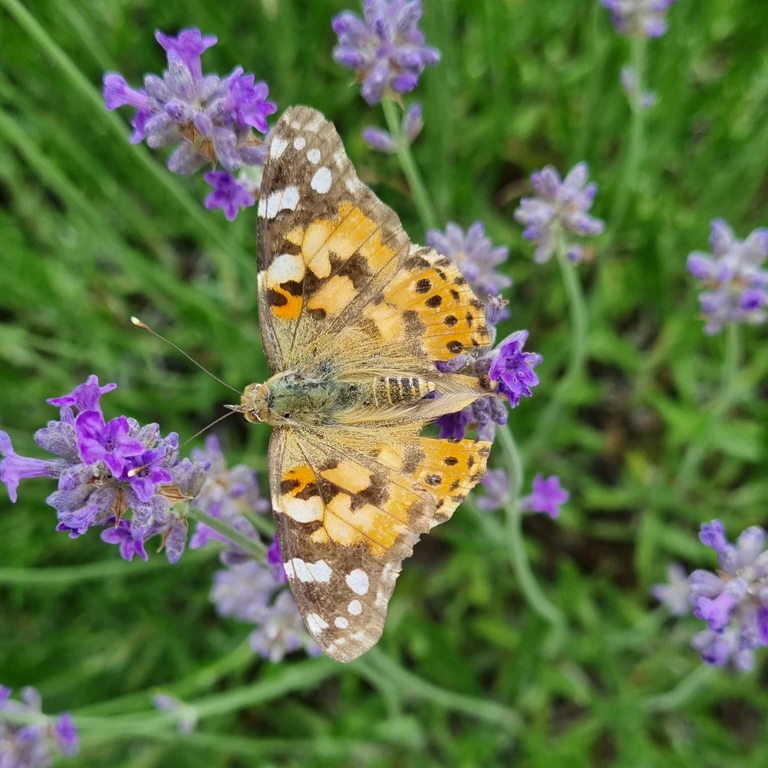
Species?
Vanessa cardui
